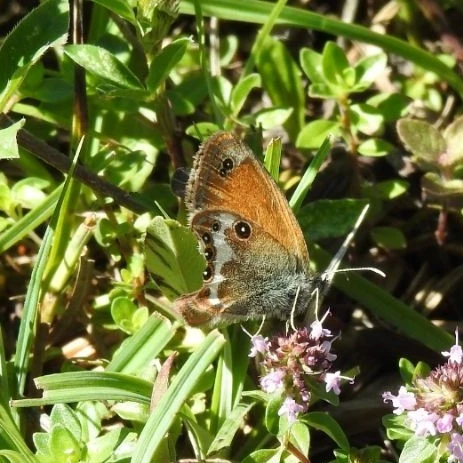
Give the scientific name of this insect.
Coenonympha arcania
